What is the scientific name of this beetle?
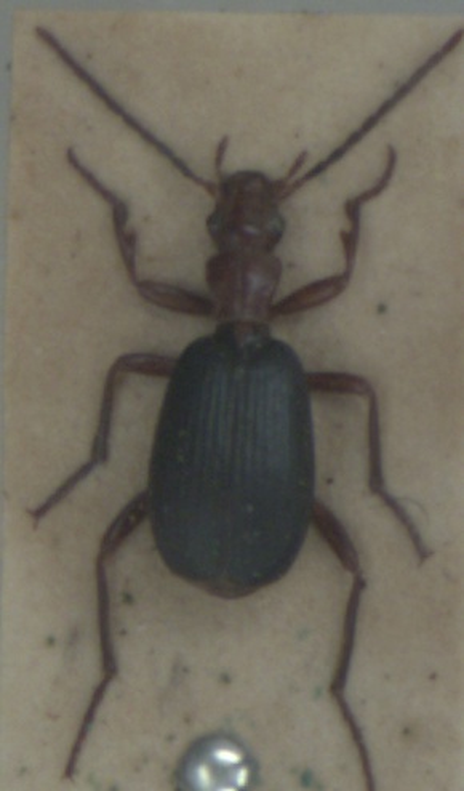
Brachinus crepitans
